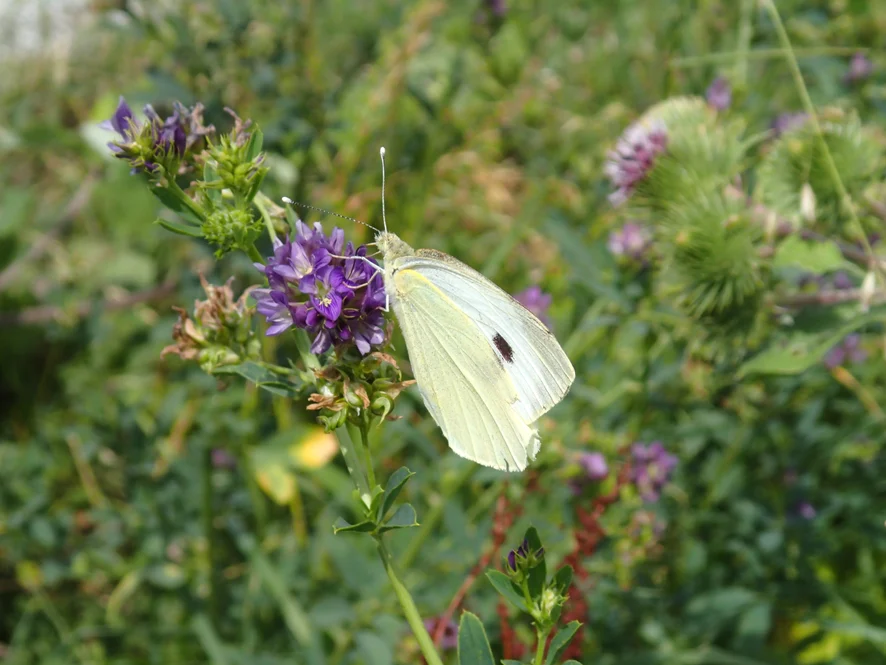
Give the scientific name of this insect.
Pieris rapae
